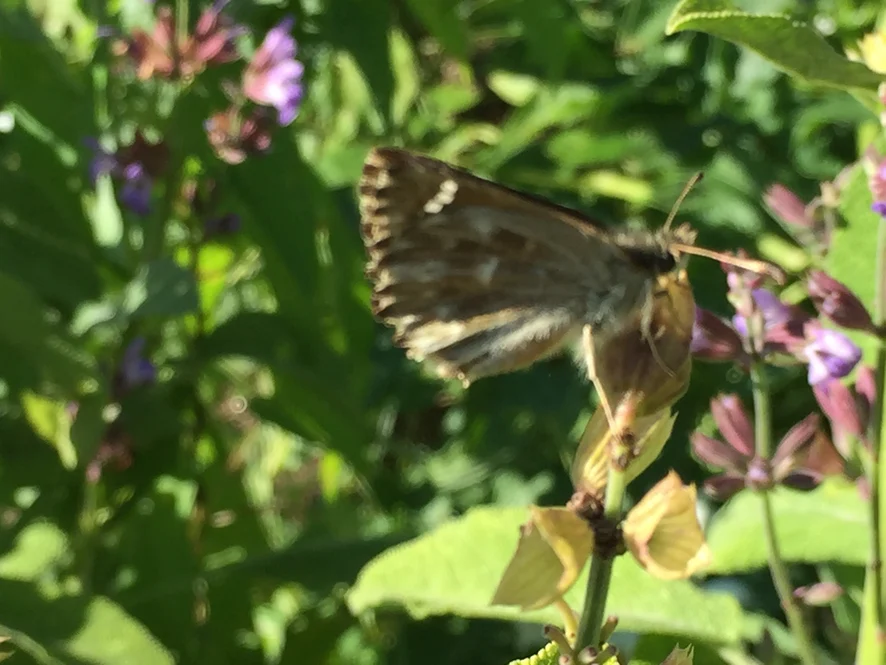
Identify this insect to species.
Carcharodus alceae
